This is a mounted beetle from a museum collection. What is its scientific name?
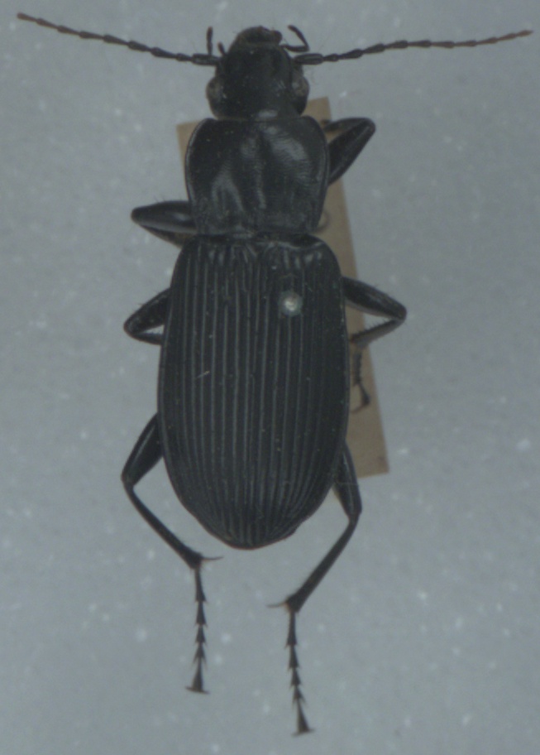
Pterostichus niger
